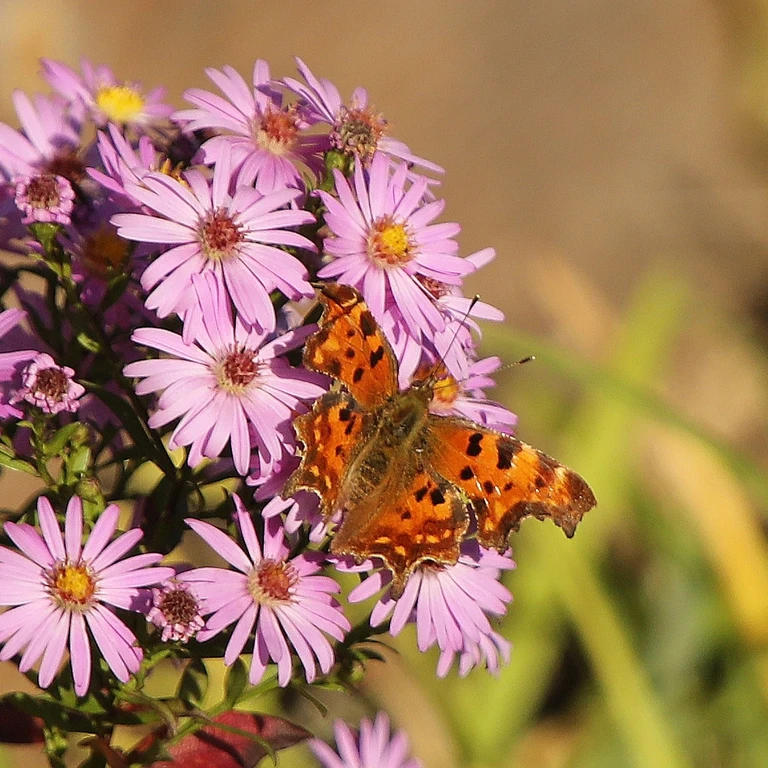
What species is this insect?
Polygonia c-album
